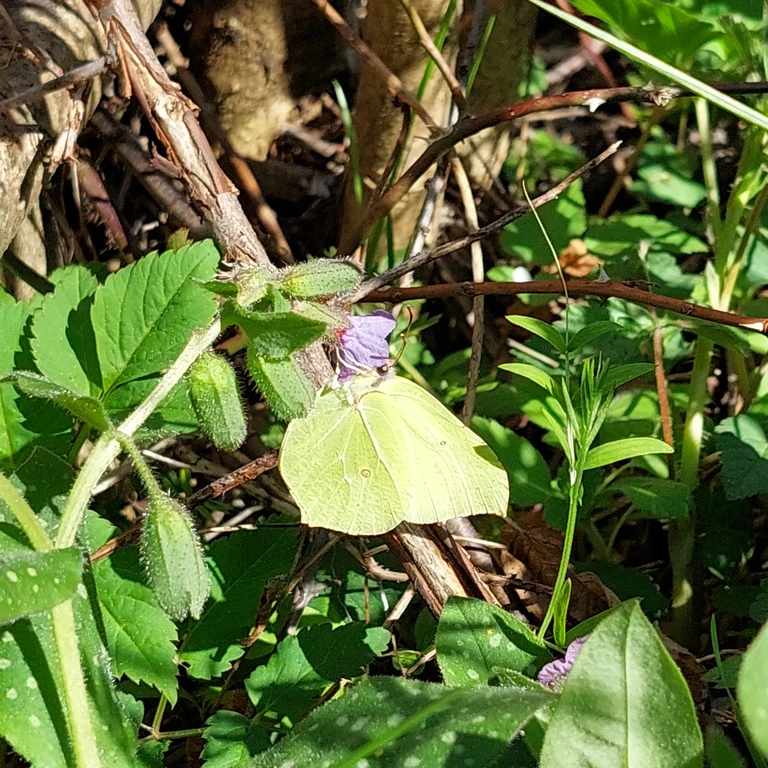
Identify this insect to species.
Gonepteryx rhamni
